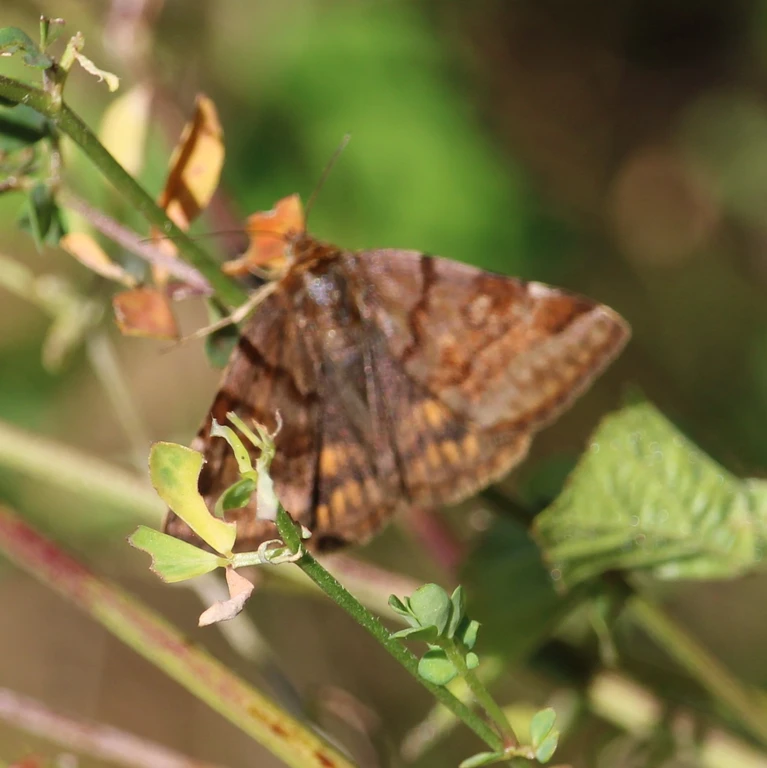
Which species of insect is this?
Euclidia glyphica
